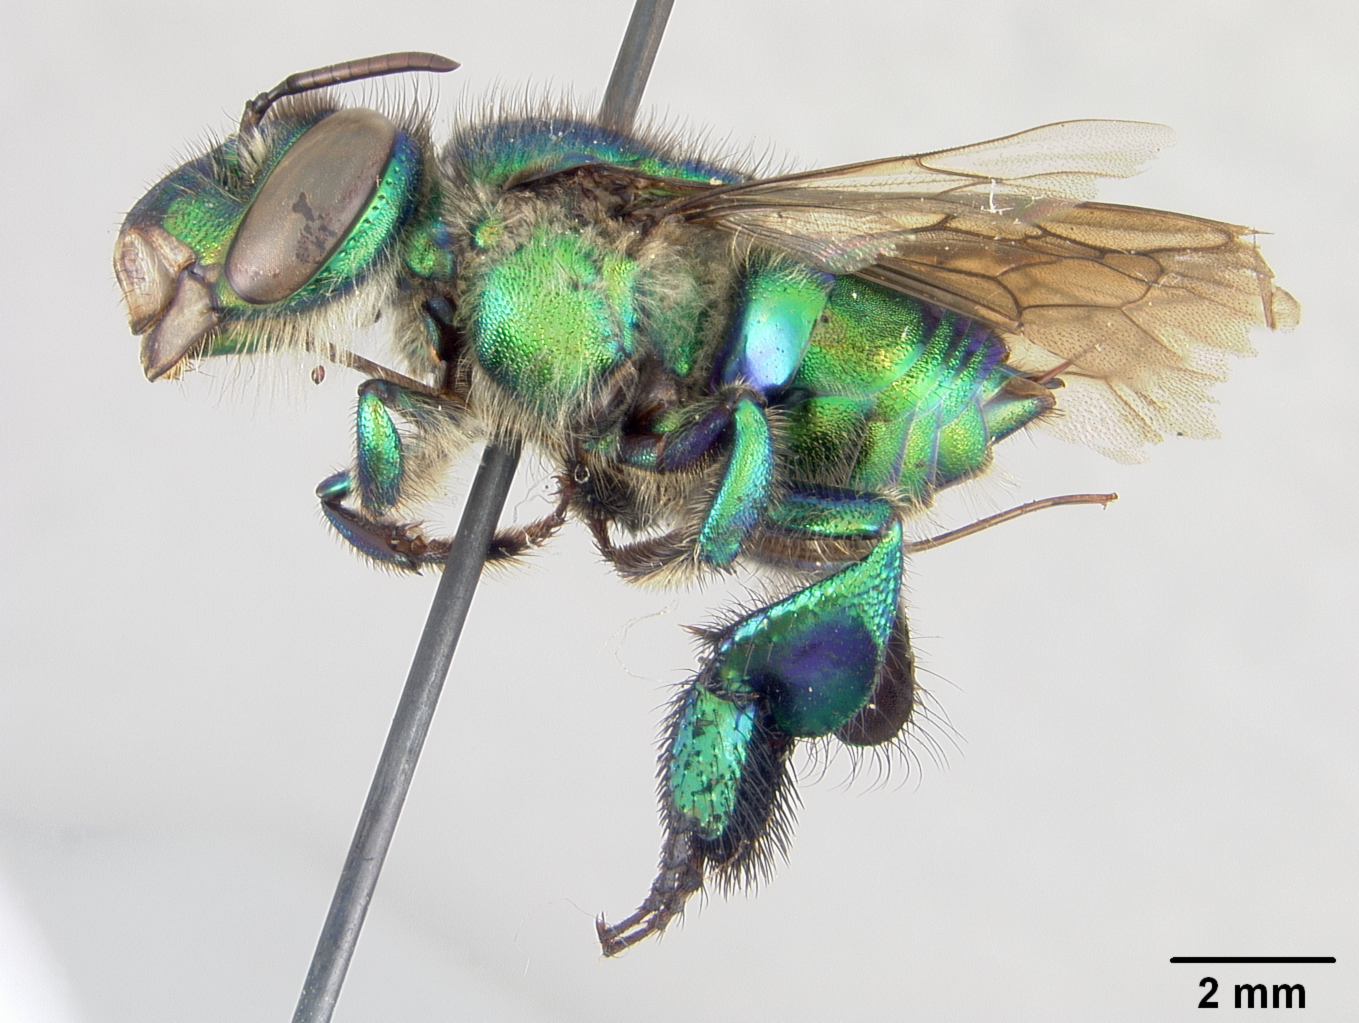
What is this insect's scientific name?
Euglossa turbinifex
